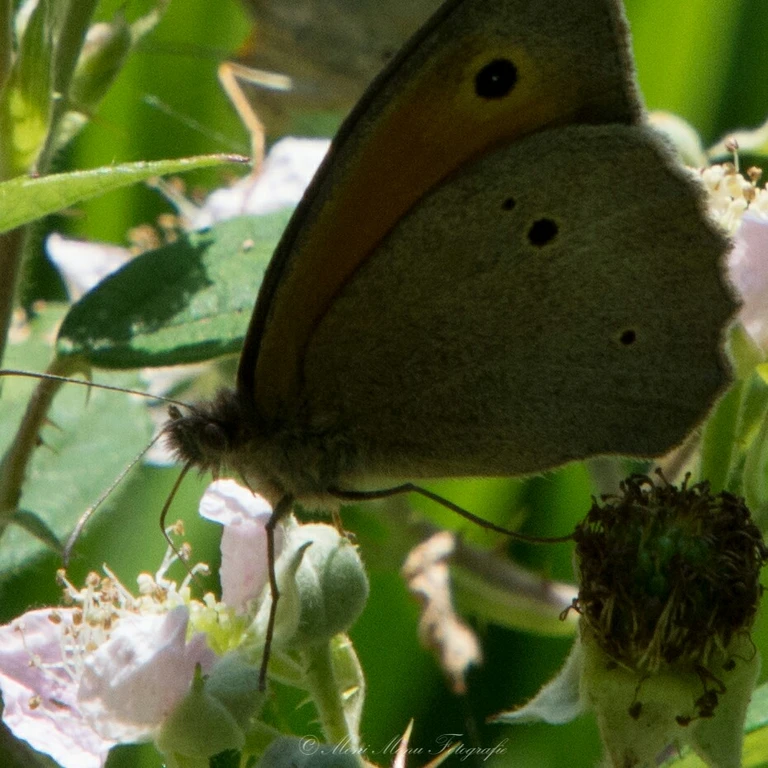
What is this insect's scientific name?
Maniola jurtina
